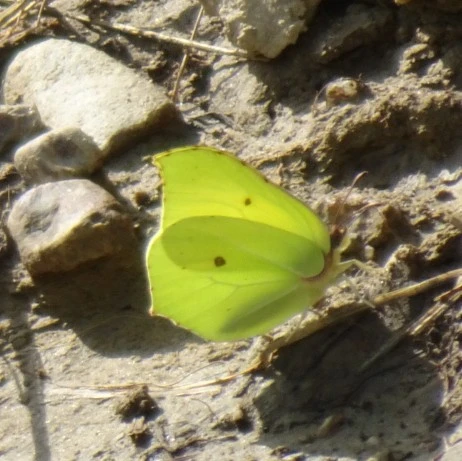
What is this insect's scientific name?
Gonepteryx rhamni
